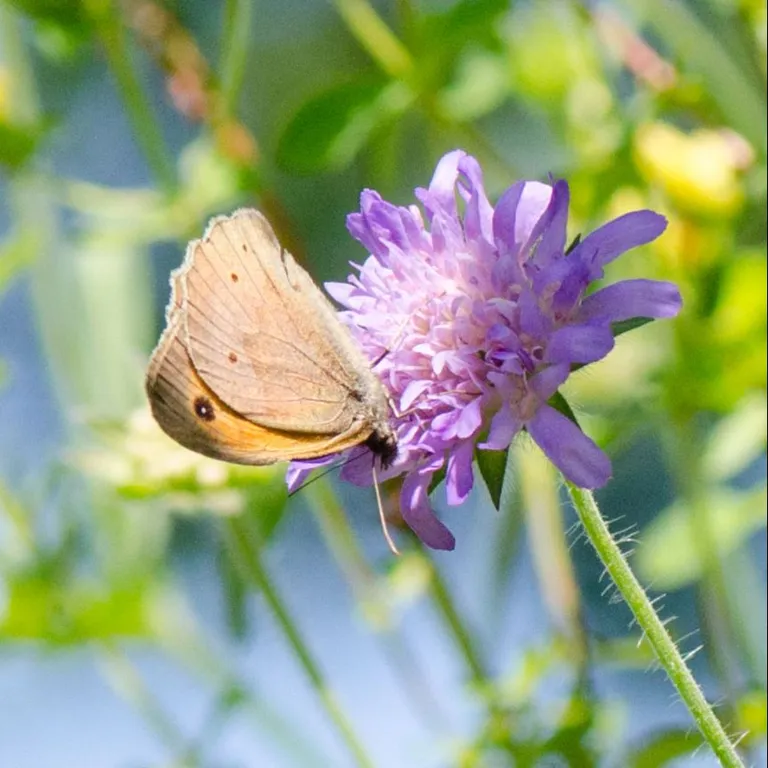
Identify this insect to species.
Maniola jurtina
